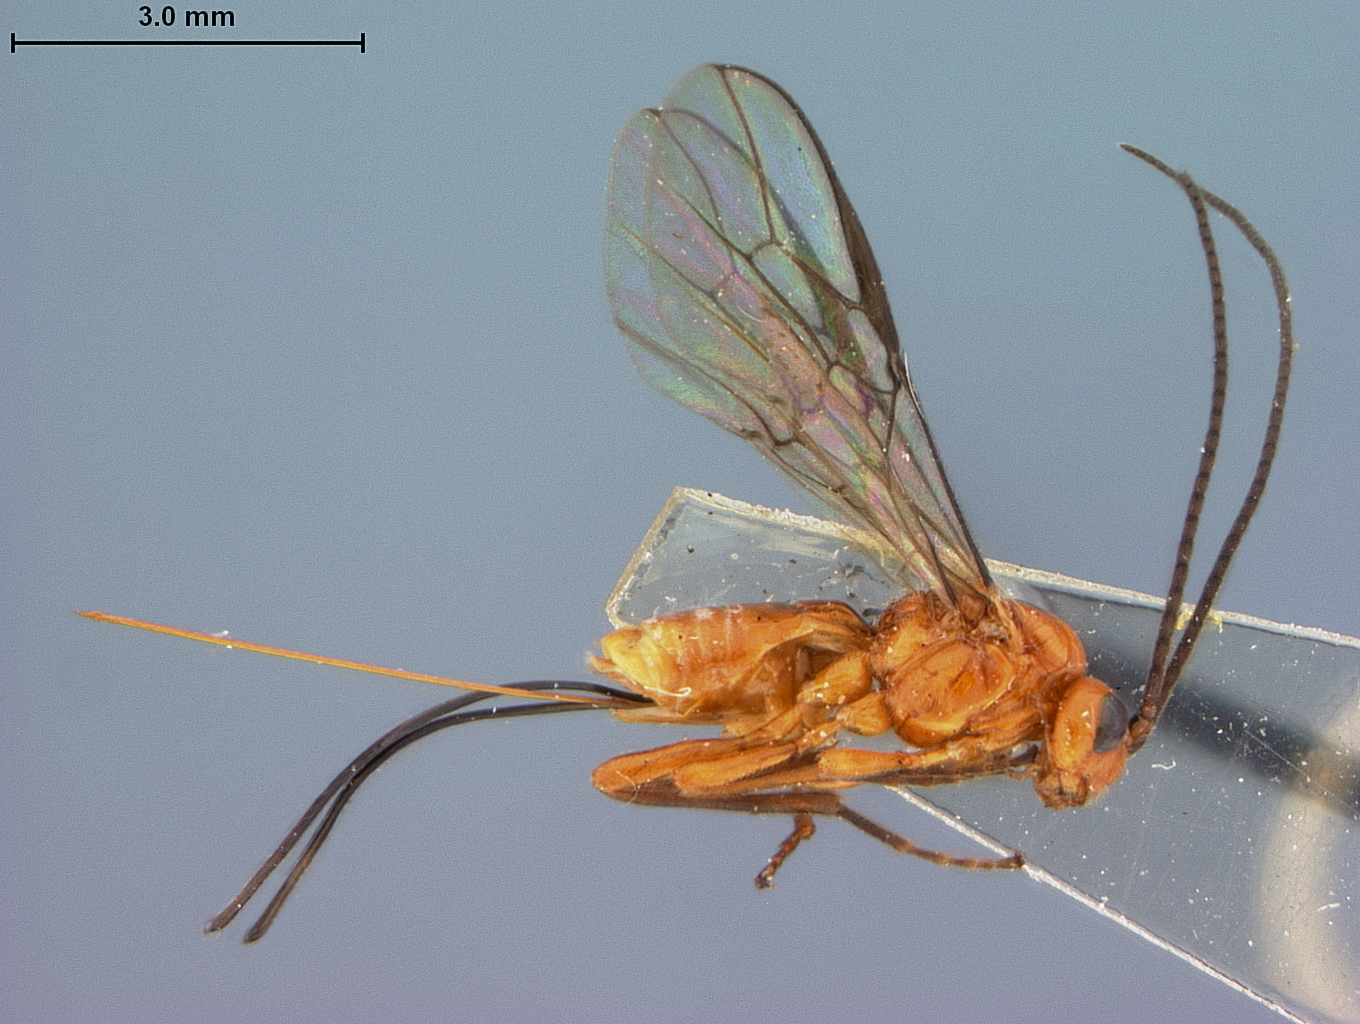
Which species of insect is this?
Opius ingens
